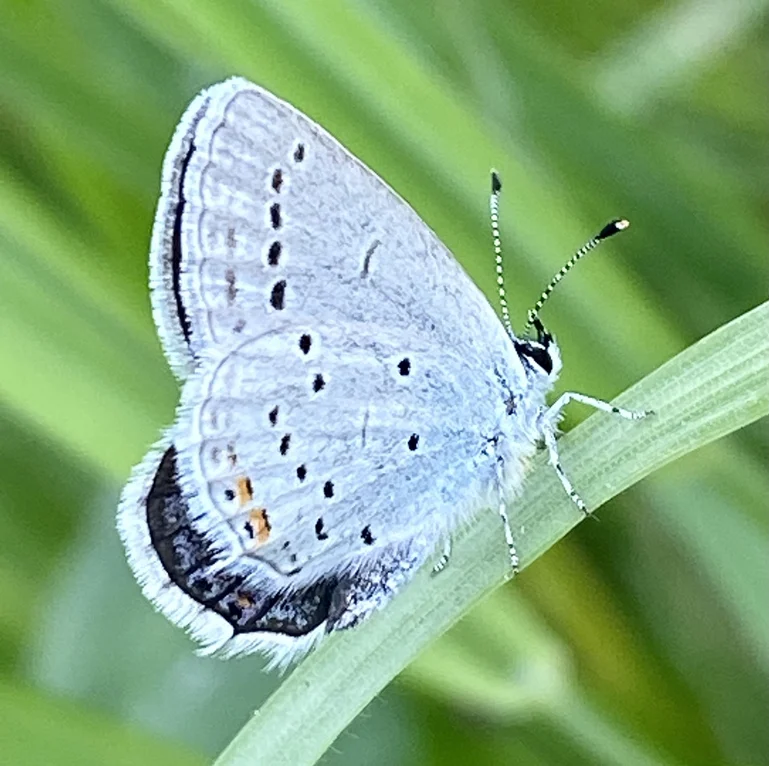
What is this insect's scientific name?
Cupido argiades (also Elkalyce argiades)
